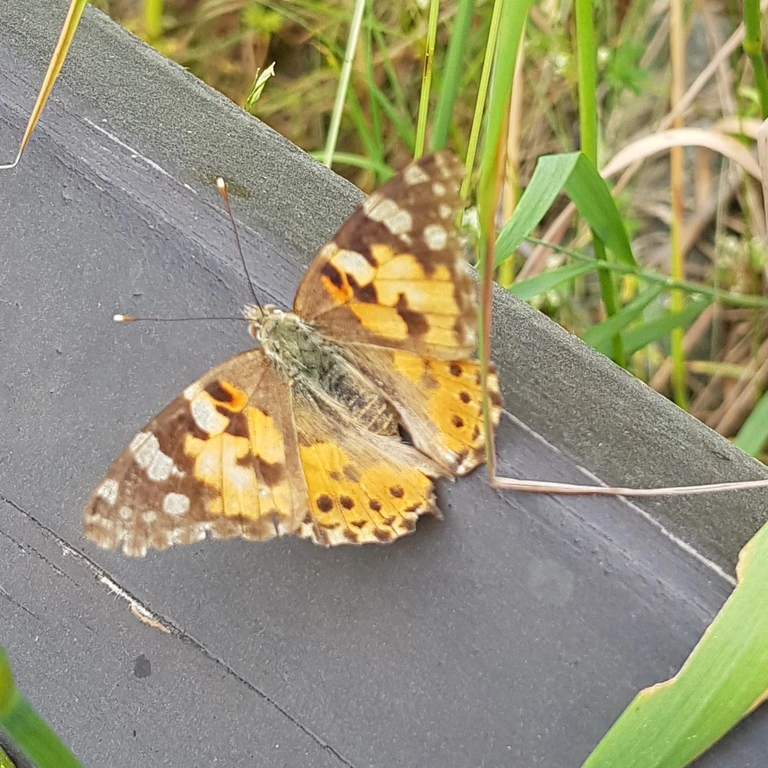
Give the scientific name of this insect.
Vanessa cardui
